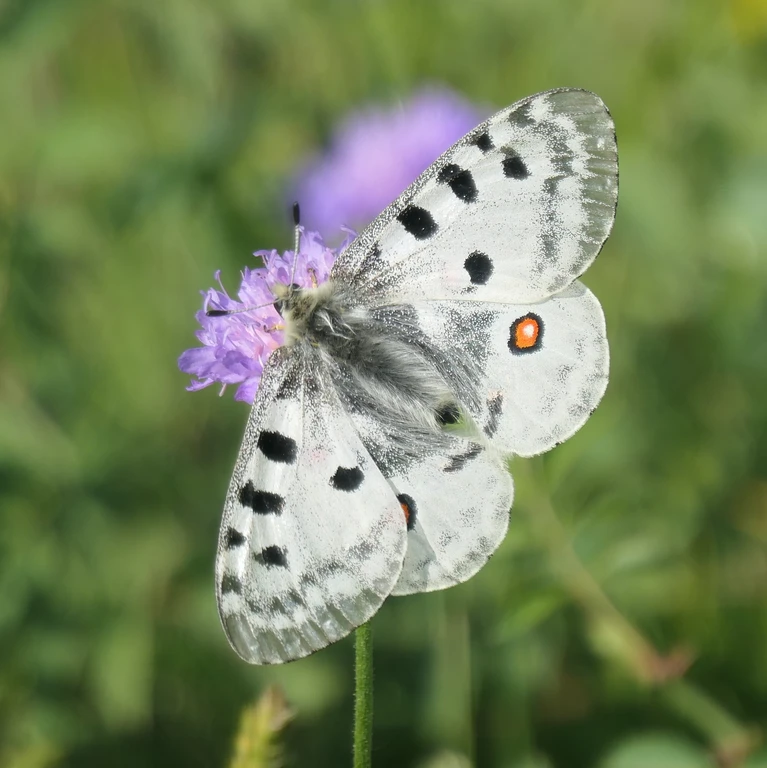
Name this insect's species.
Parnassius apollo
